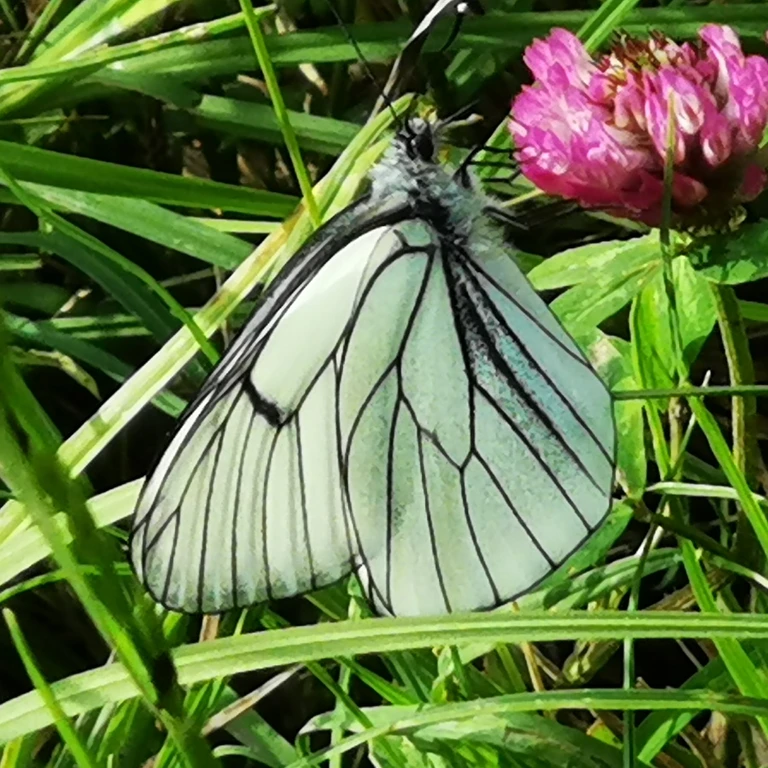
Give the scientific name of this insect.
Aporia crataegi
